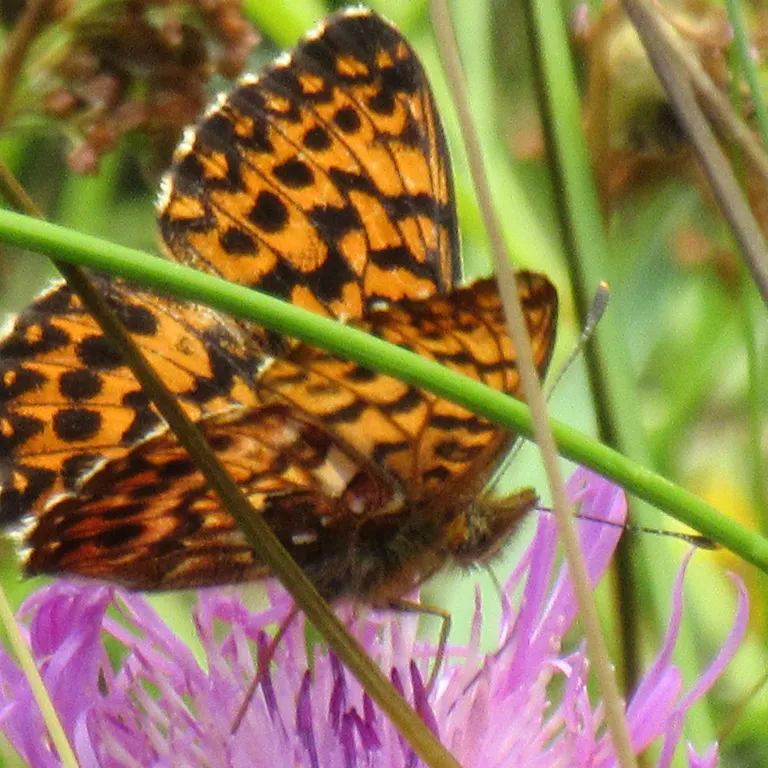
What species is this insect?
Boloria titania
